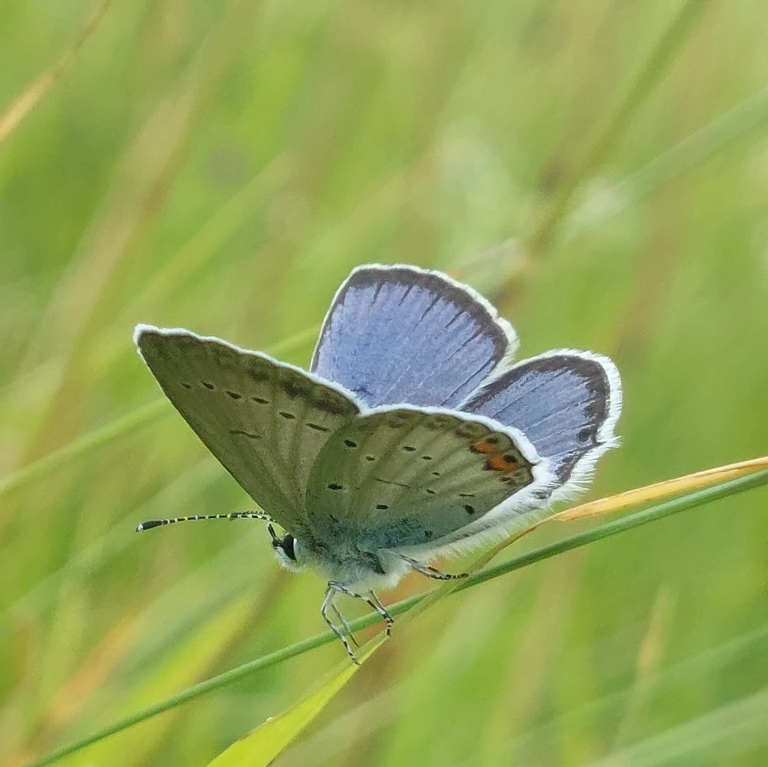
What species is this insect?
Cupido argiades (also Elkalyce argiades)
